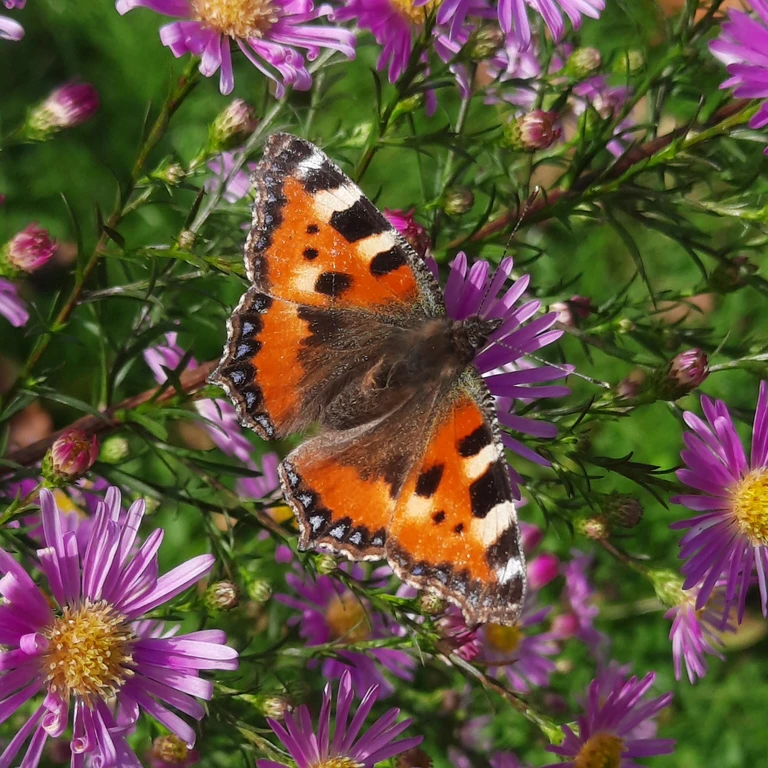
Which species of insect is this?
Aglais urticae
